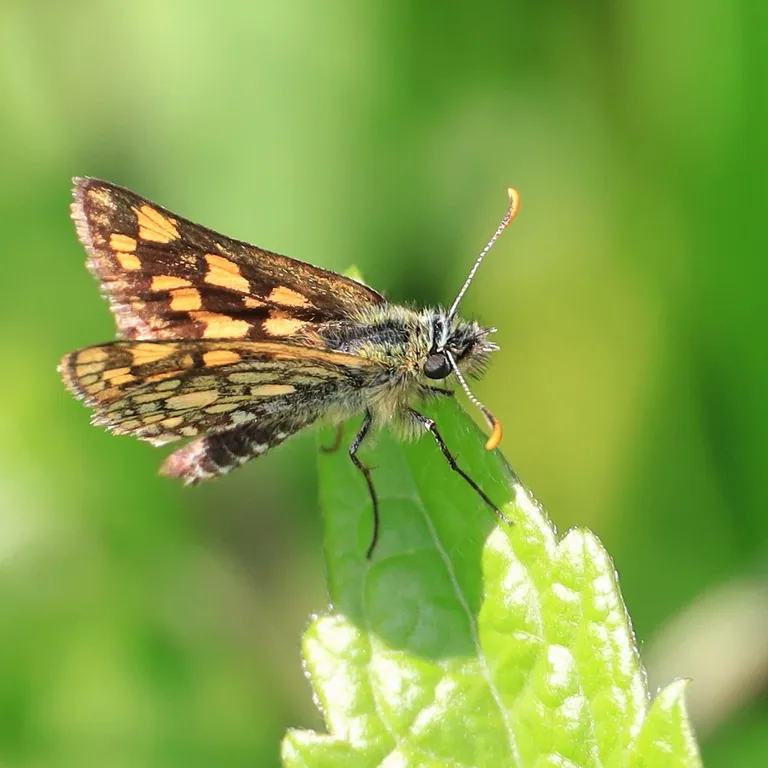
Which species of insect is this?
Carterocephalus palaemon
